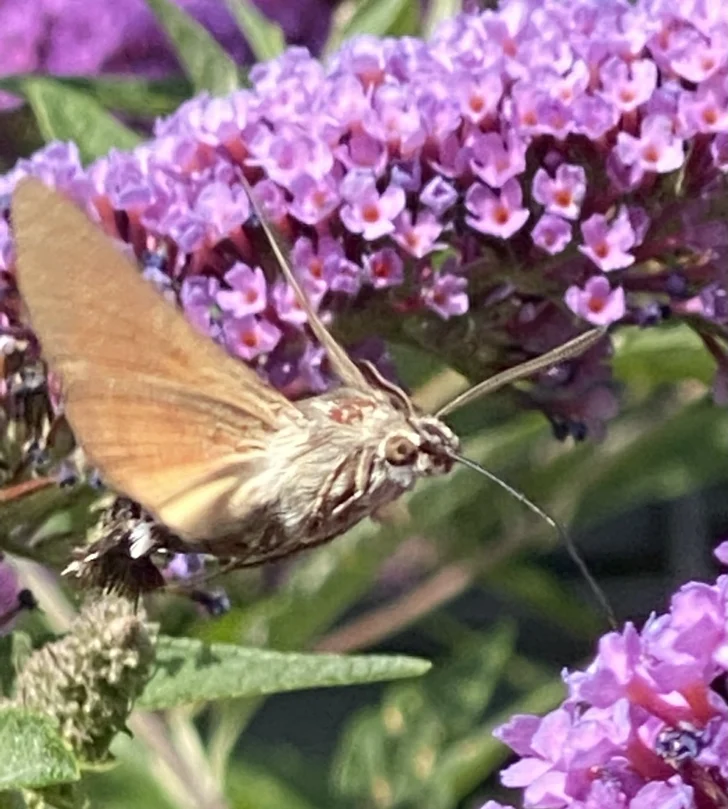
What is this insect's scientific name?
Macroglossum stellatarum
